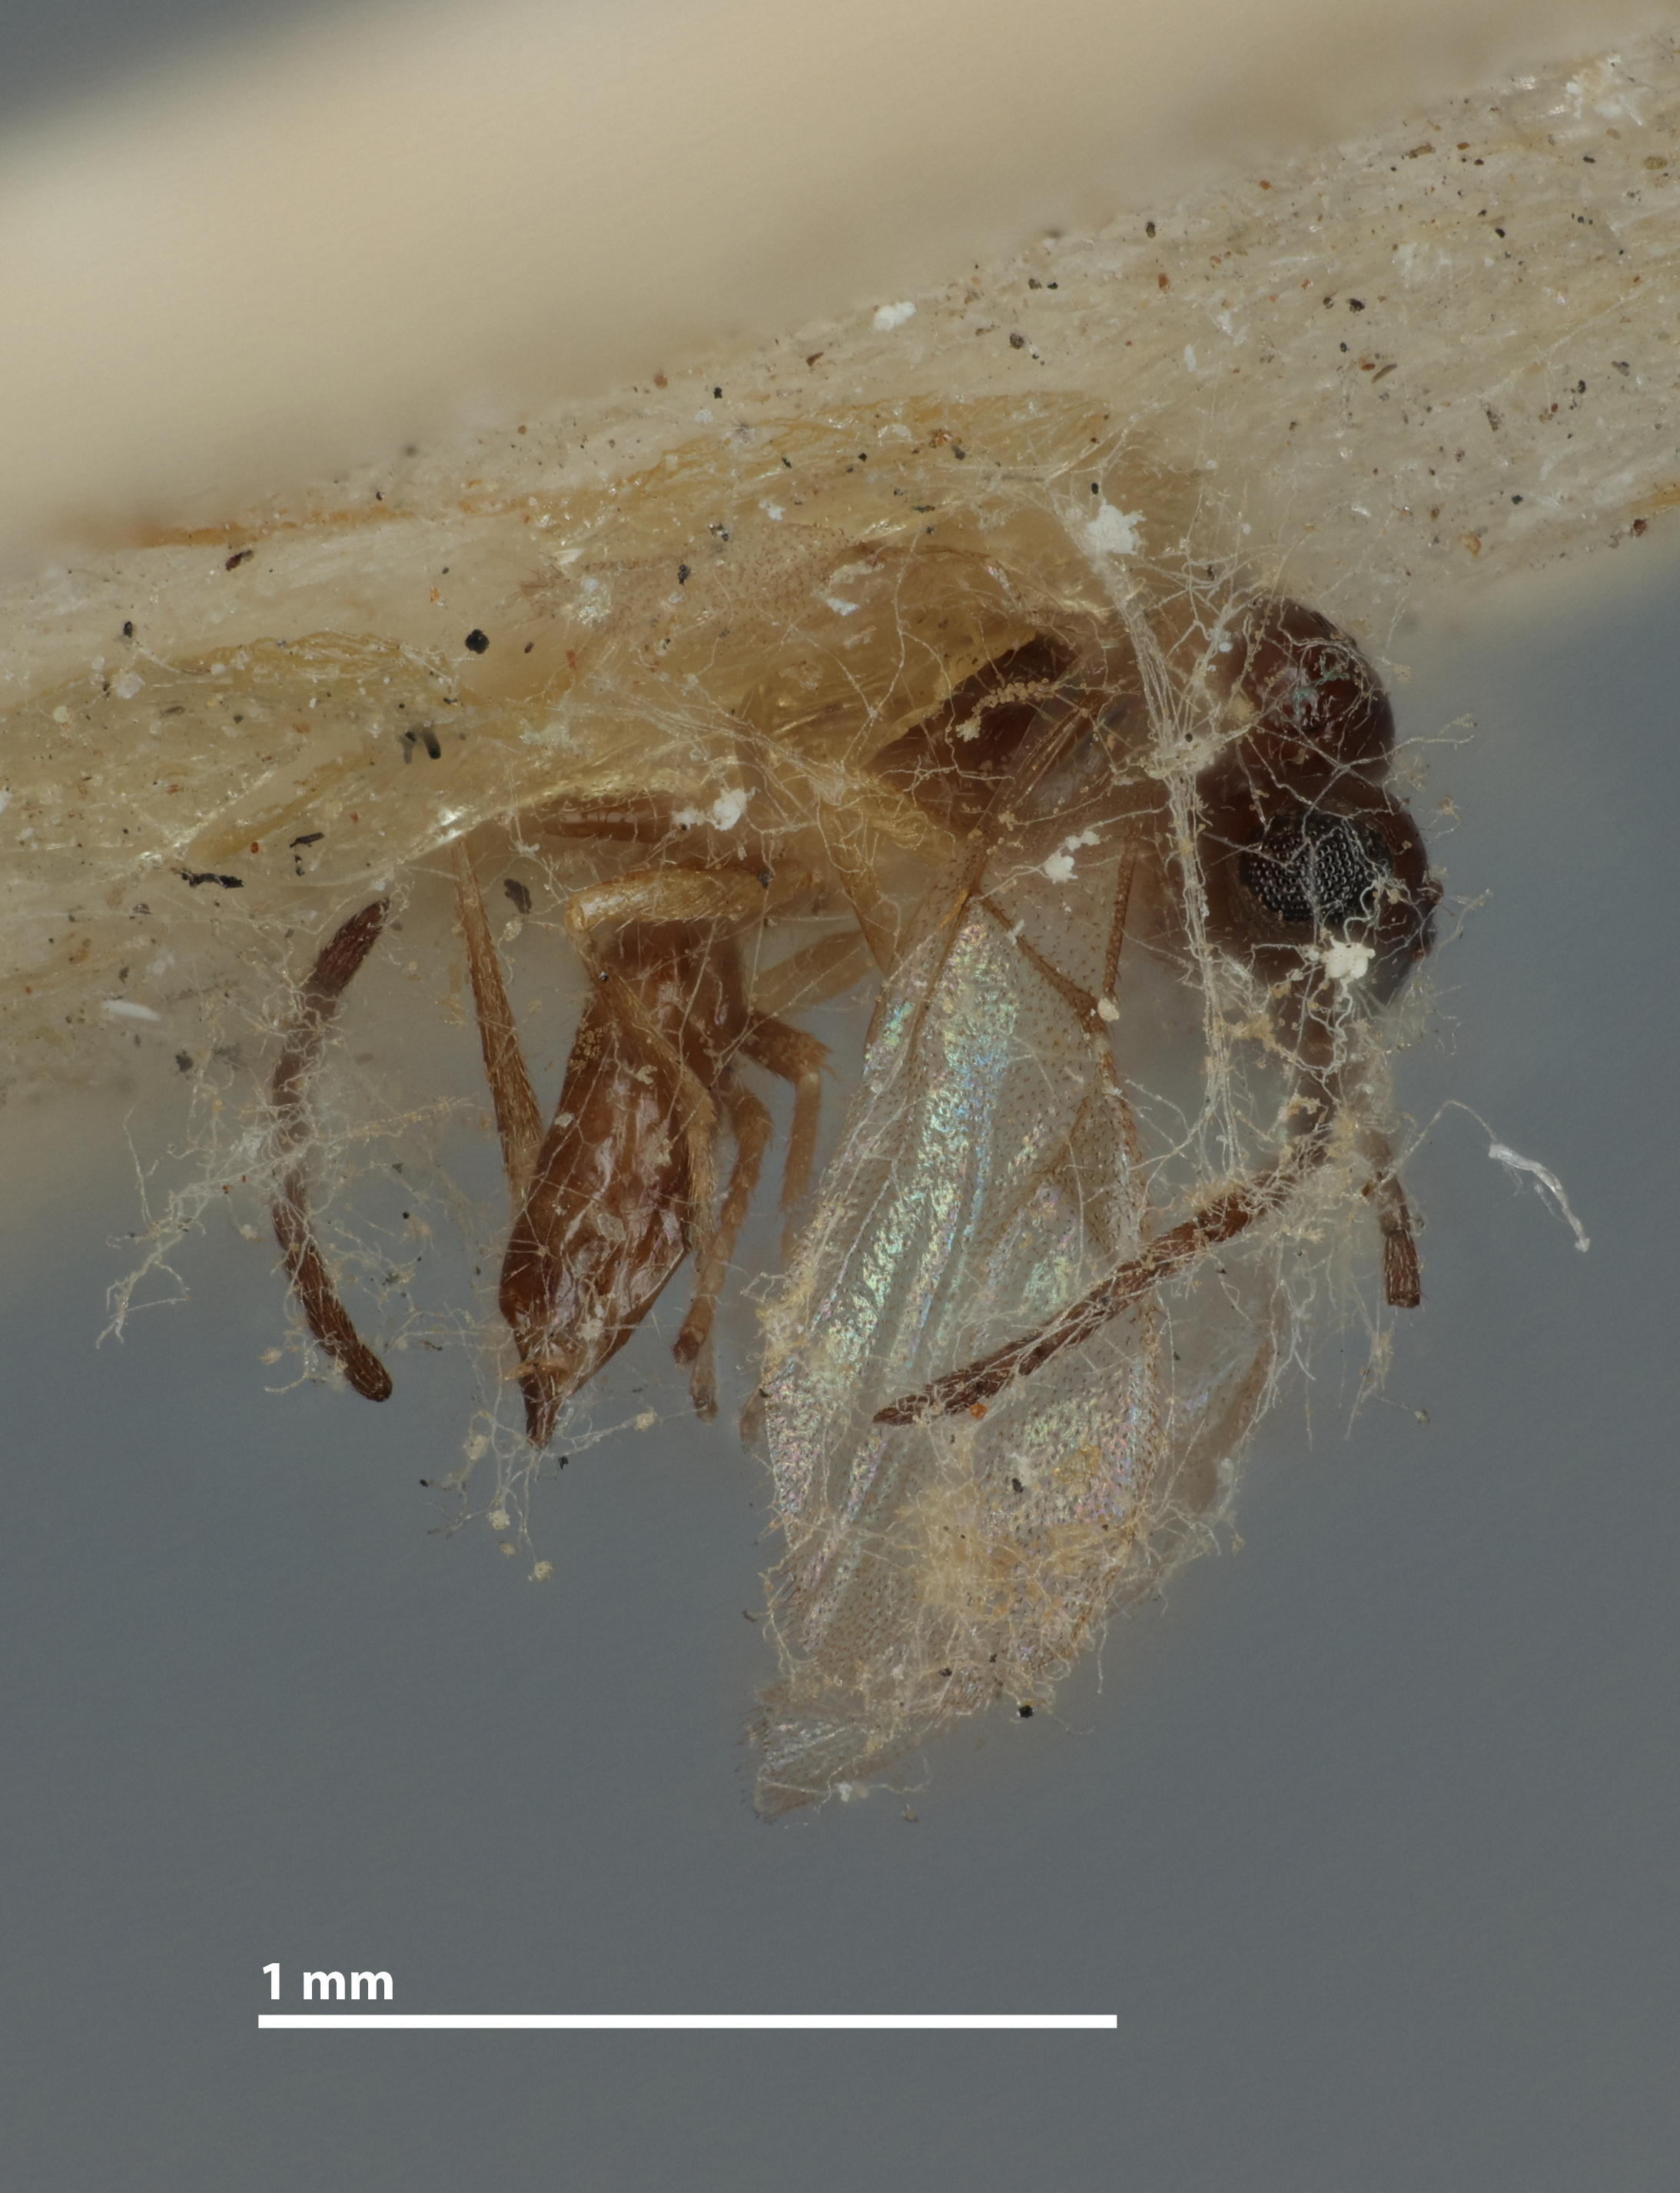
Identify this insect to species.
Trioxys populicaulis
